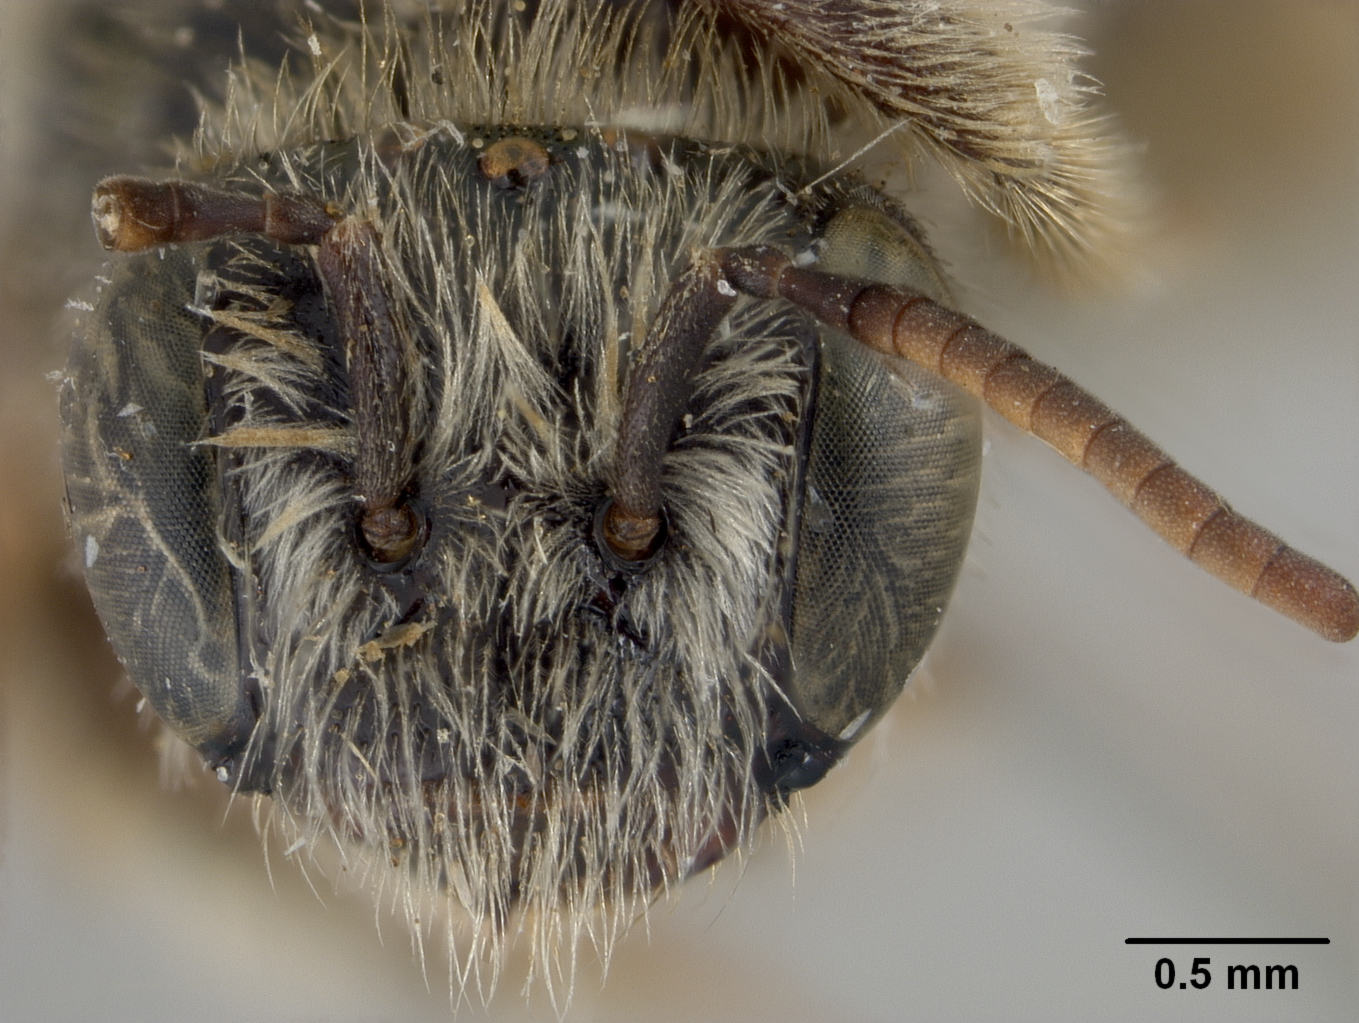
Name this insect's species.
Exomalopsis nitens
